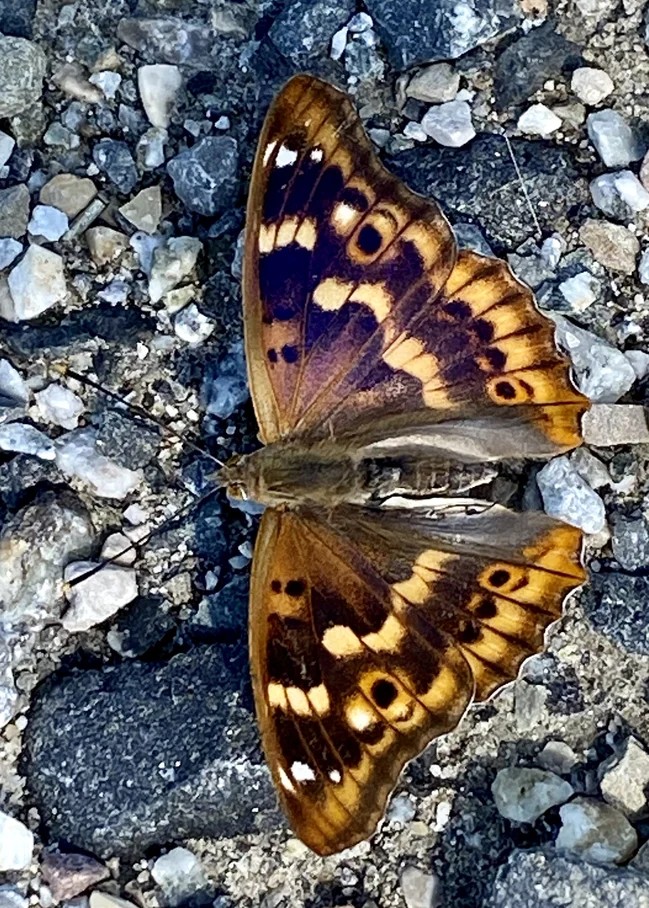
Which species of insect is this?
Apatura ilia
